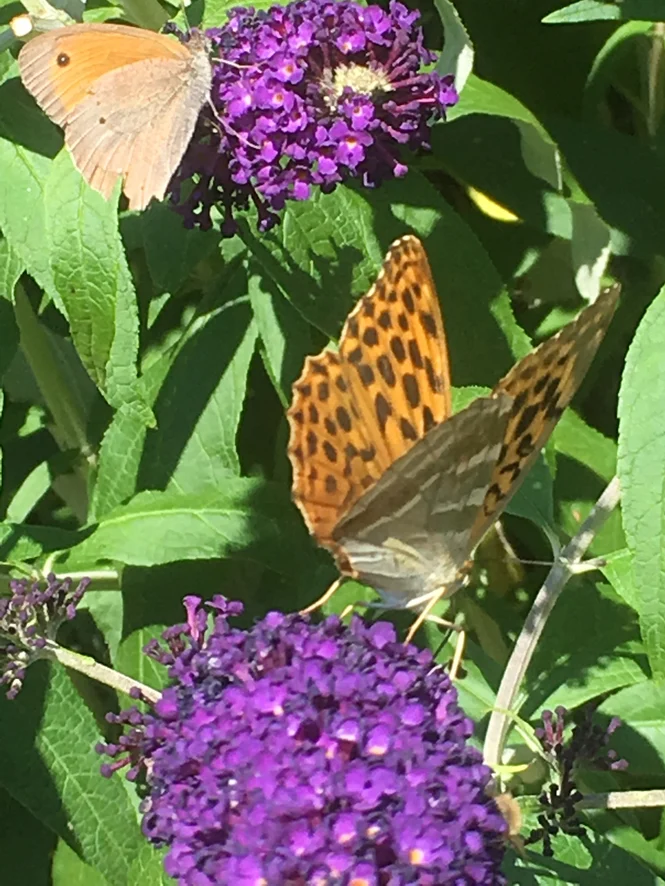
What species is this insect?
Argynnis paphia
